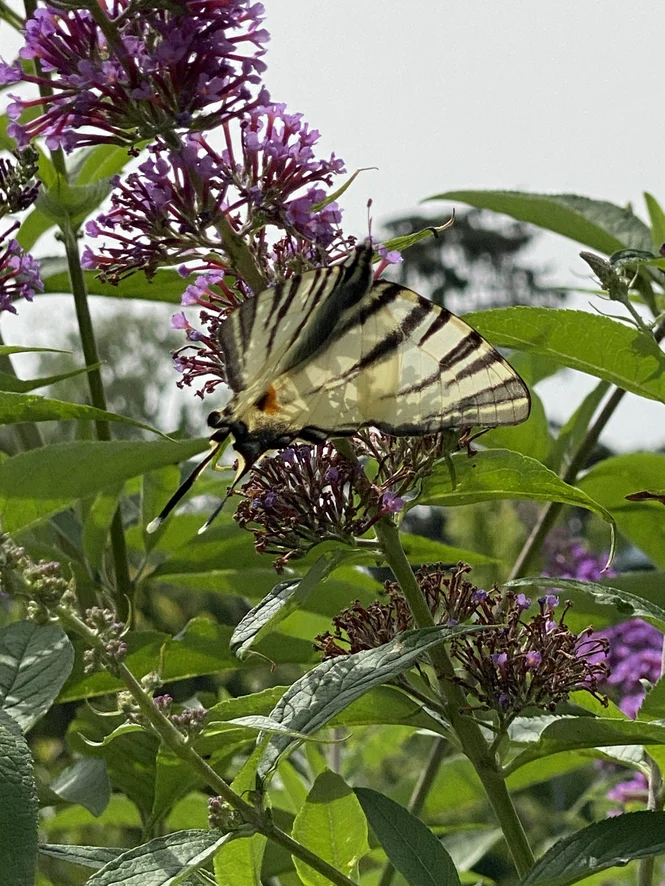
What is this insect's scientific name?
Iphiclides podalirius
